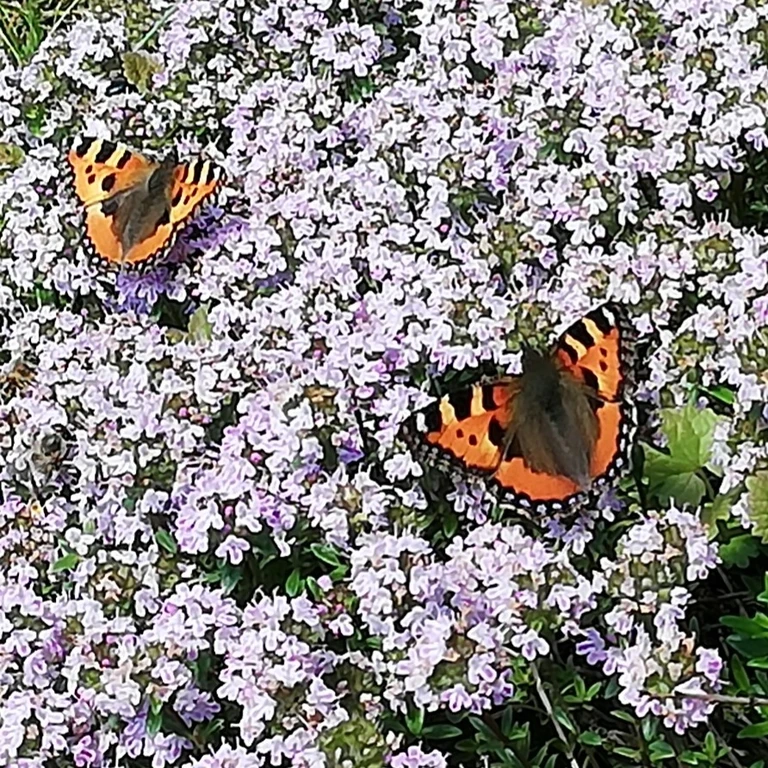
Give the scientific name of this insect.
Aglais urticae
